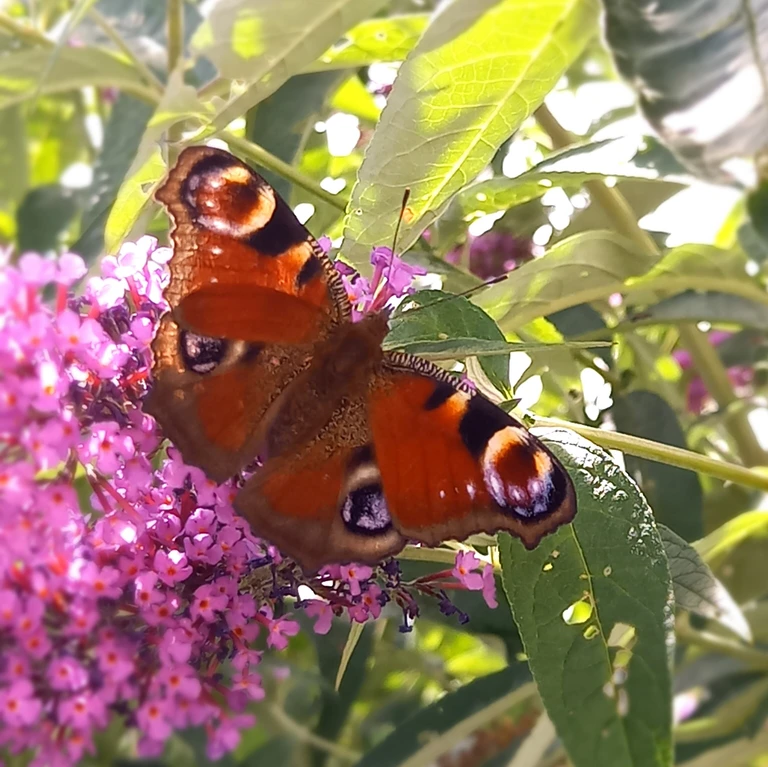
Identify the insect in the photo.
Aglais io
